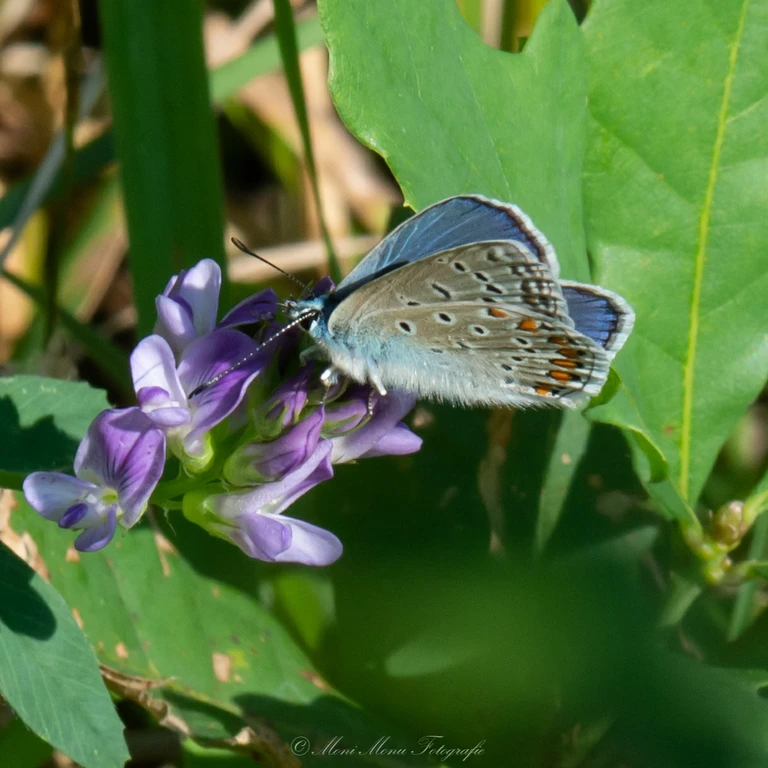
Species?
Polyommatus icarus
